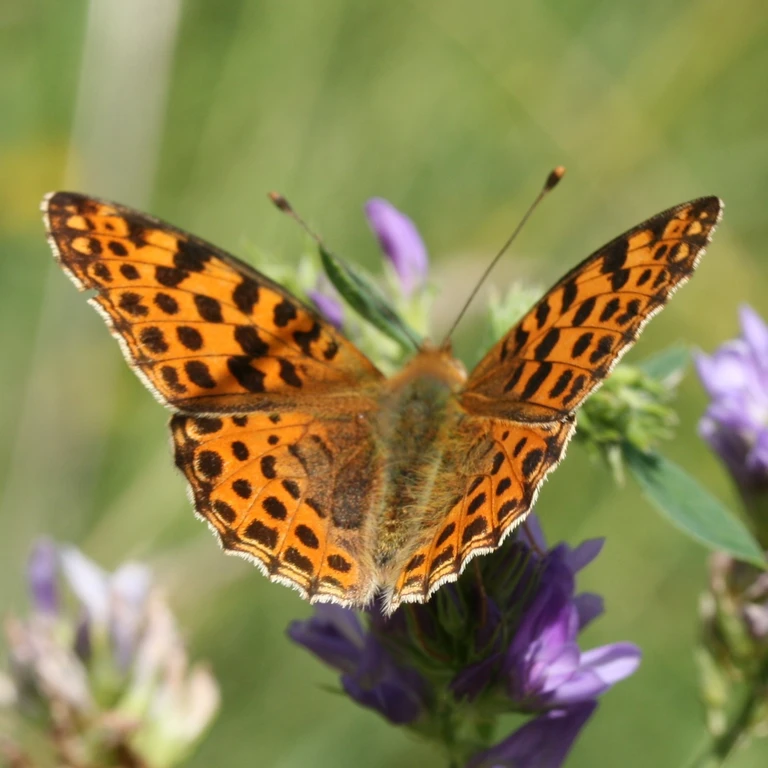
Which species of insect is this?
Issoria lathonia
